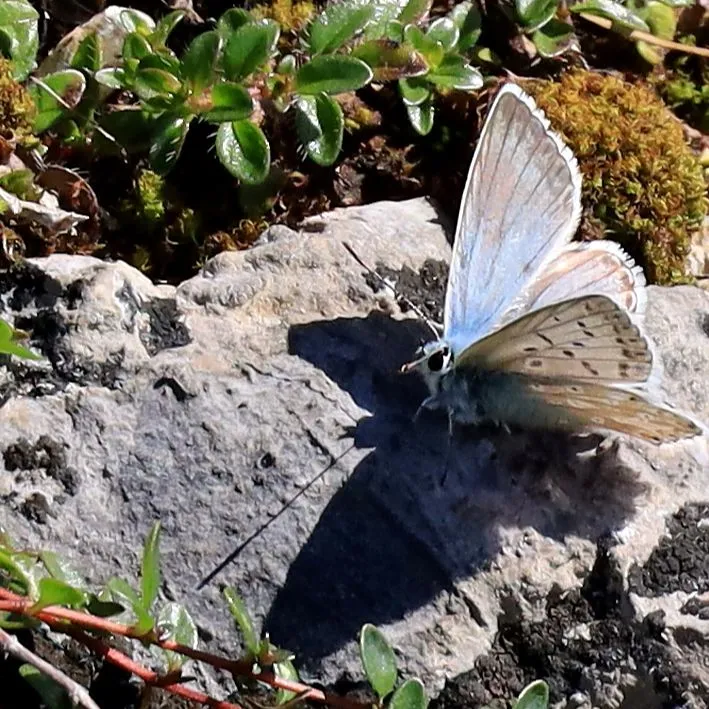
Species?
Lysandra coridon
